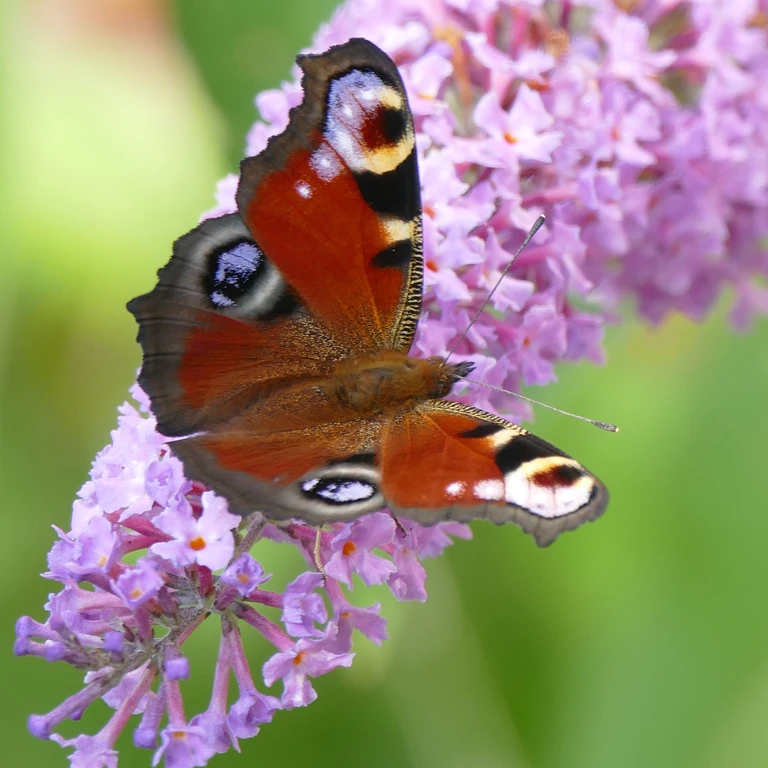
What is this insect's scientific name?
Aglais io
